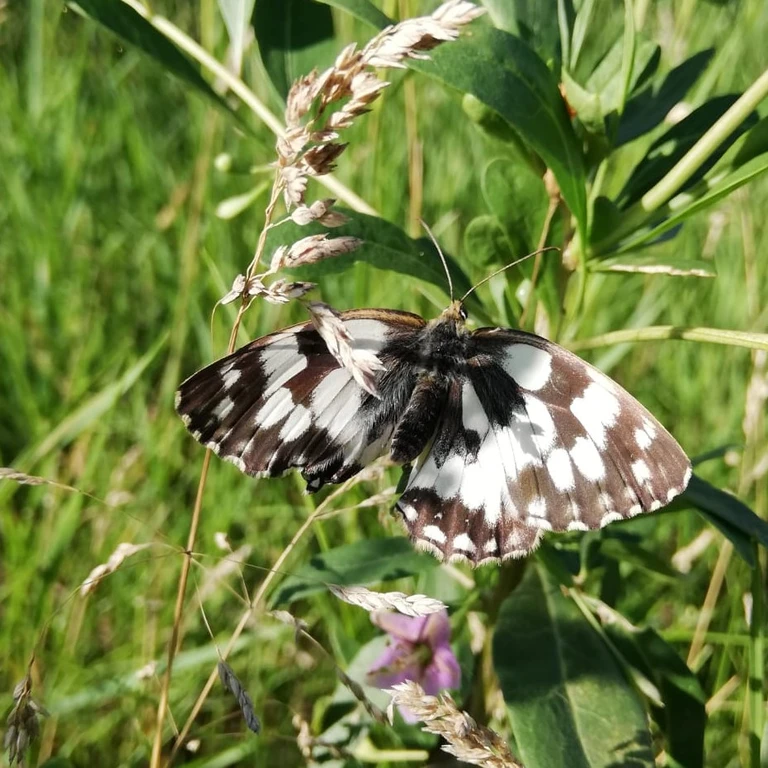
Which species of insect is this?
Melanargia galathea
